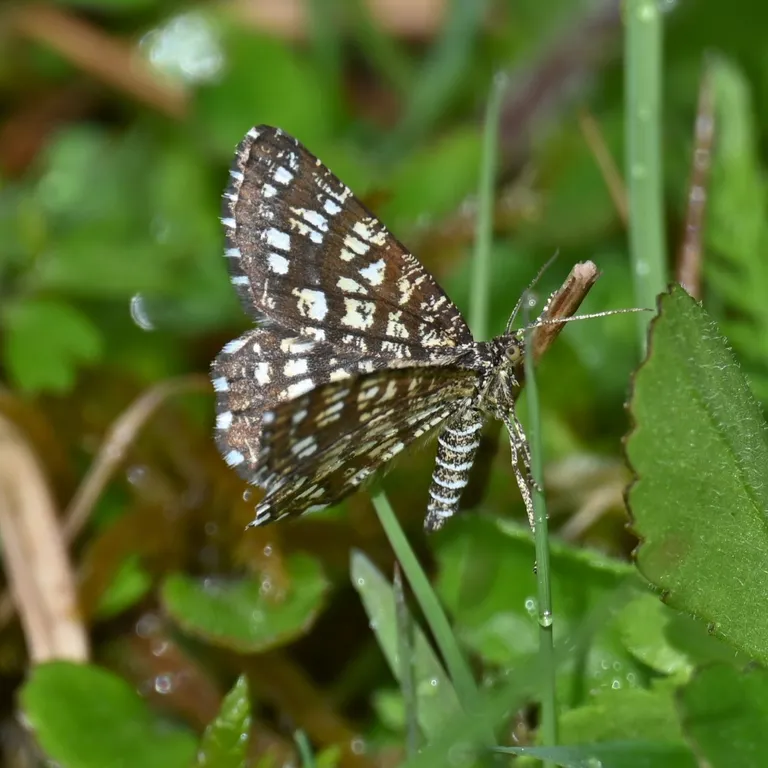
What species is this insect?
Chiasmia clathrata
